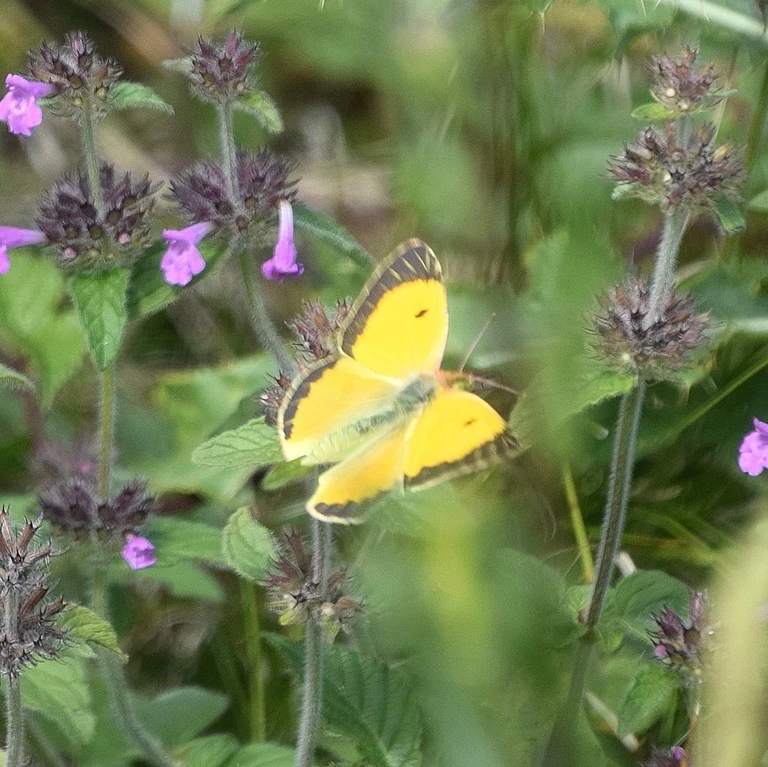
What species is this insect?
Colias croceus
